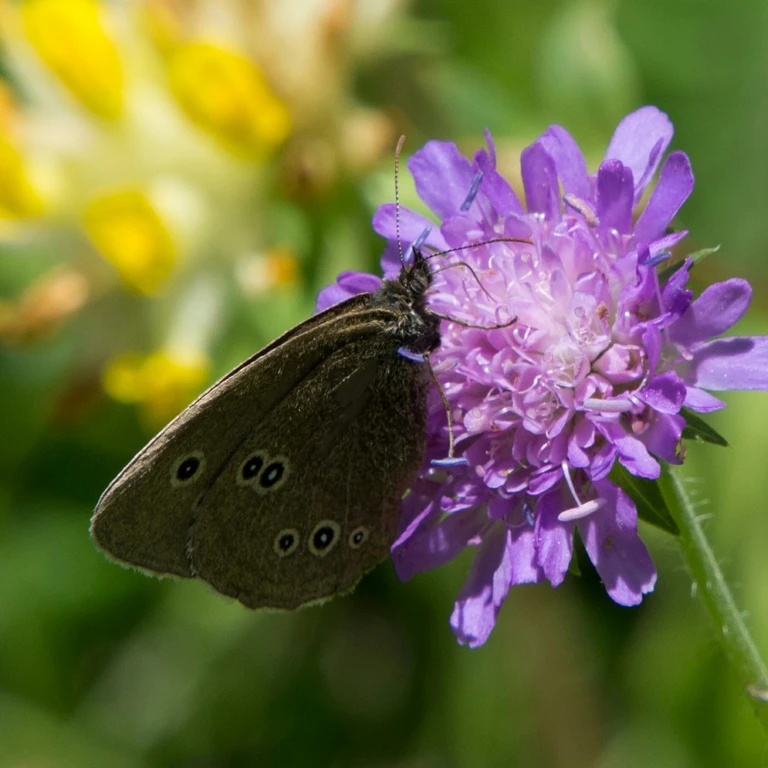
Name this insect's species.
Aphantopus hyperantus
